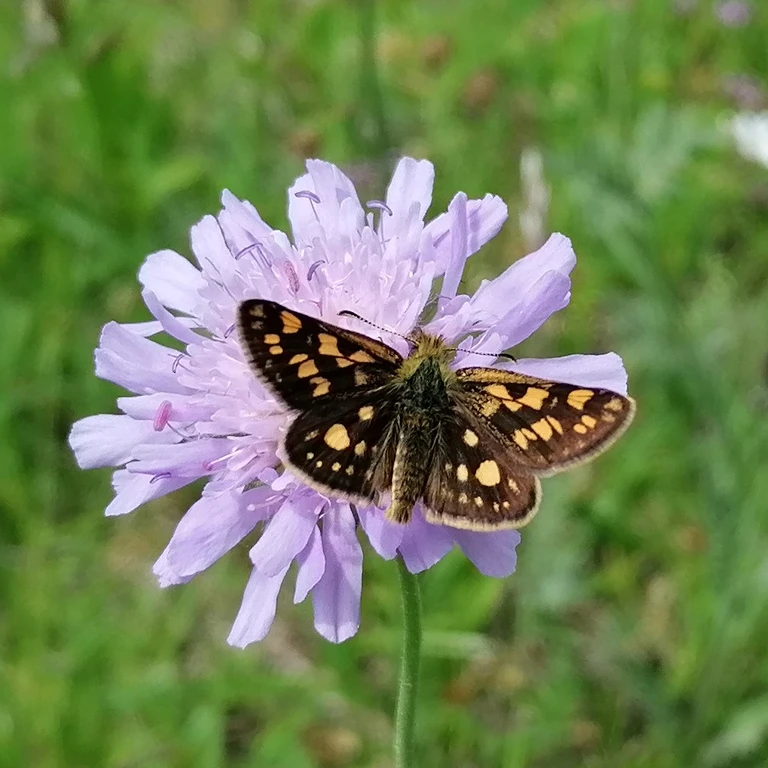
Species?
Carterocephalus palaemon
